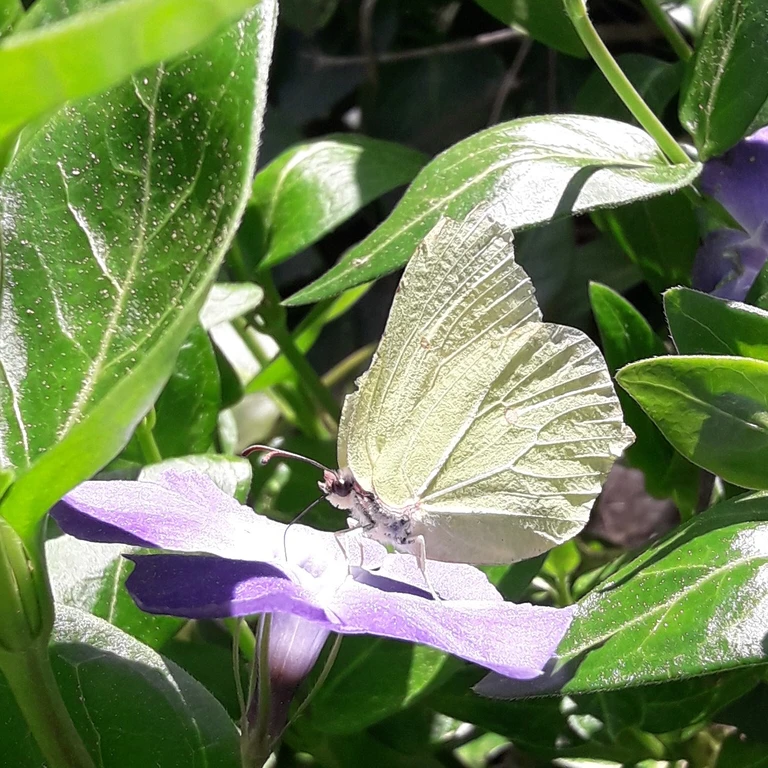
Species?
Gonepteryx rhamni
